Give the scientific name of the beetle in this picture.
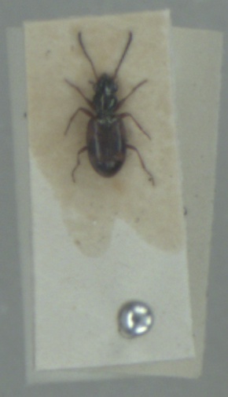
Bembidion articulatum
